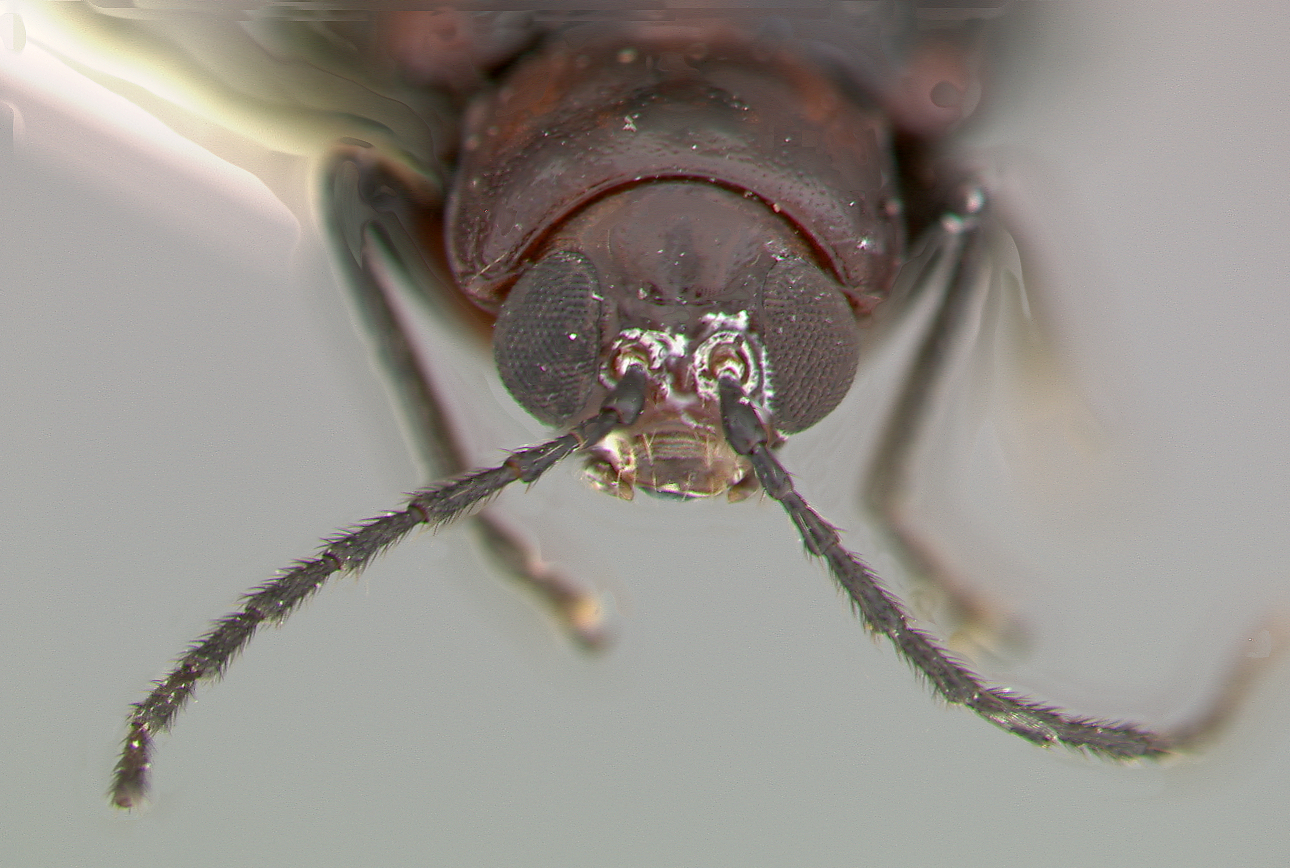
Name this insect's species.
Nyctiplanctus farri
